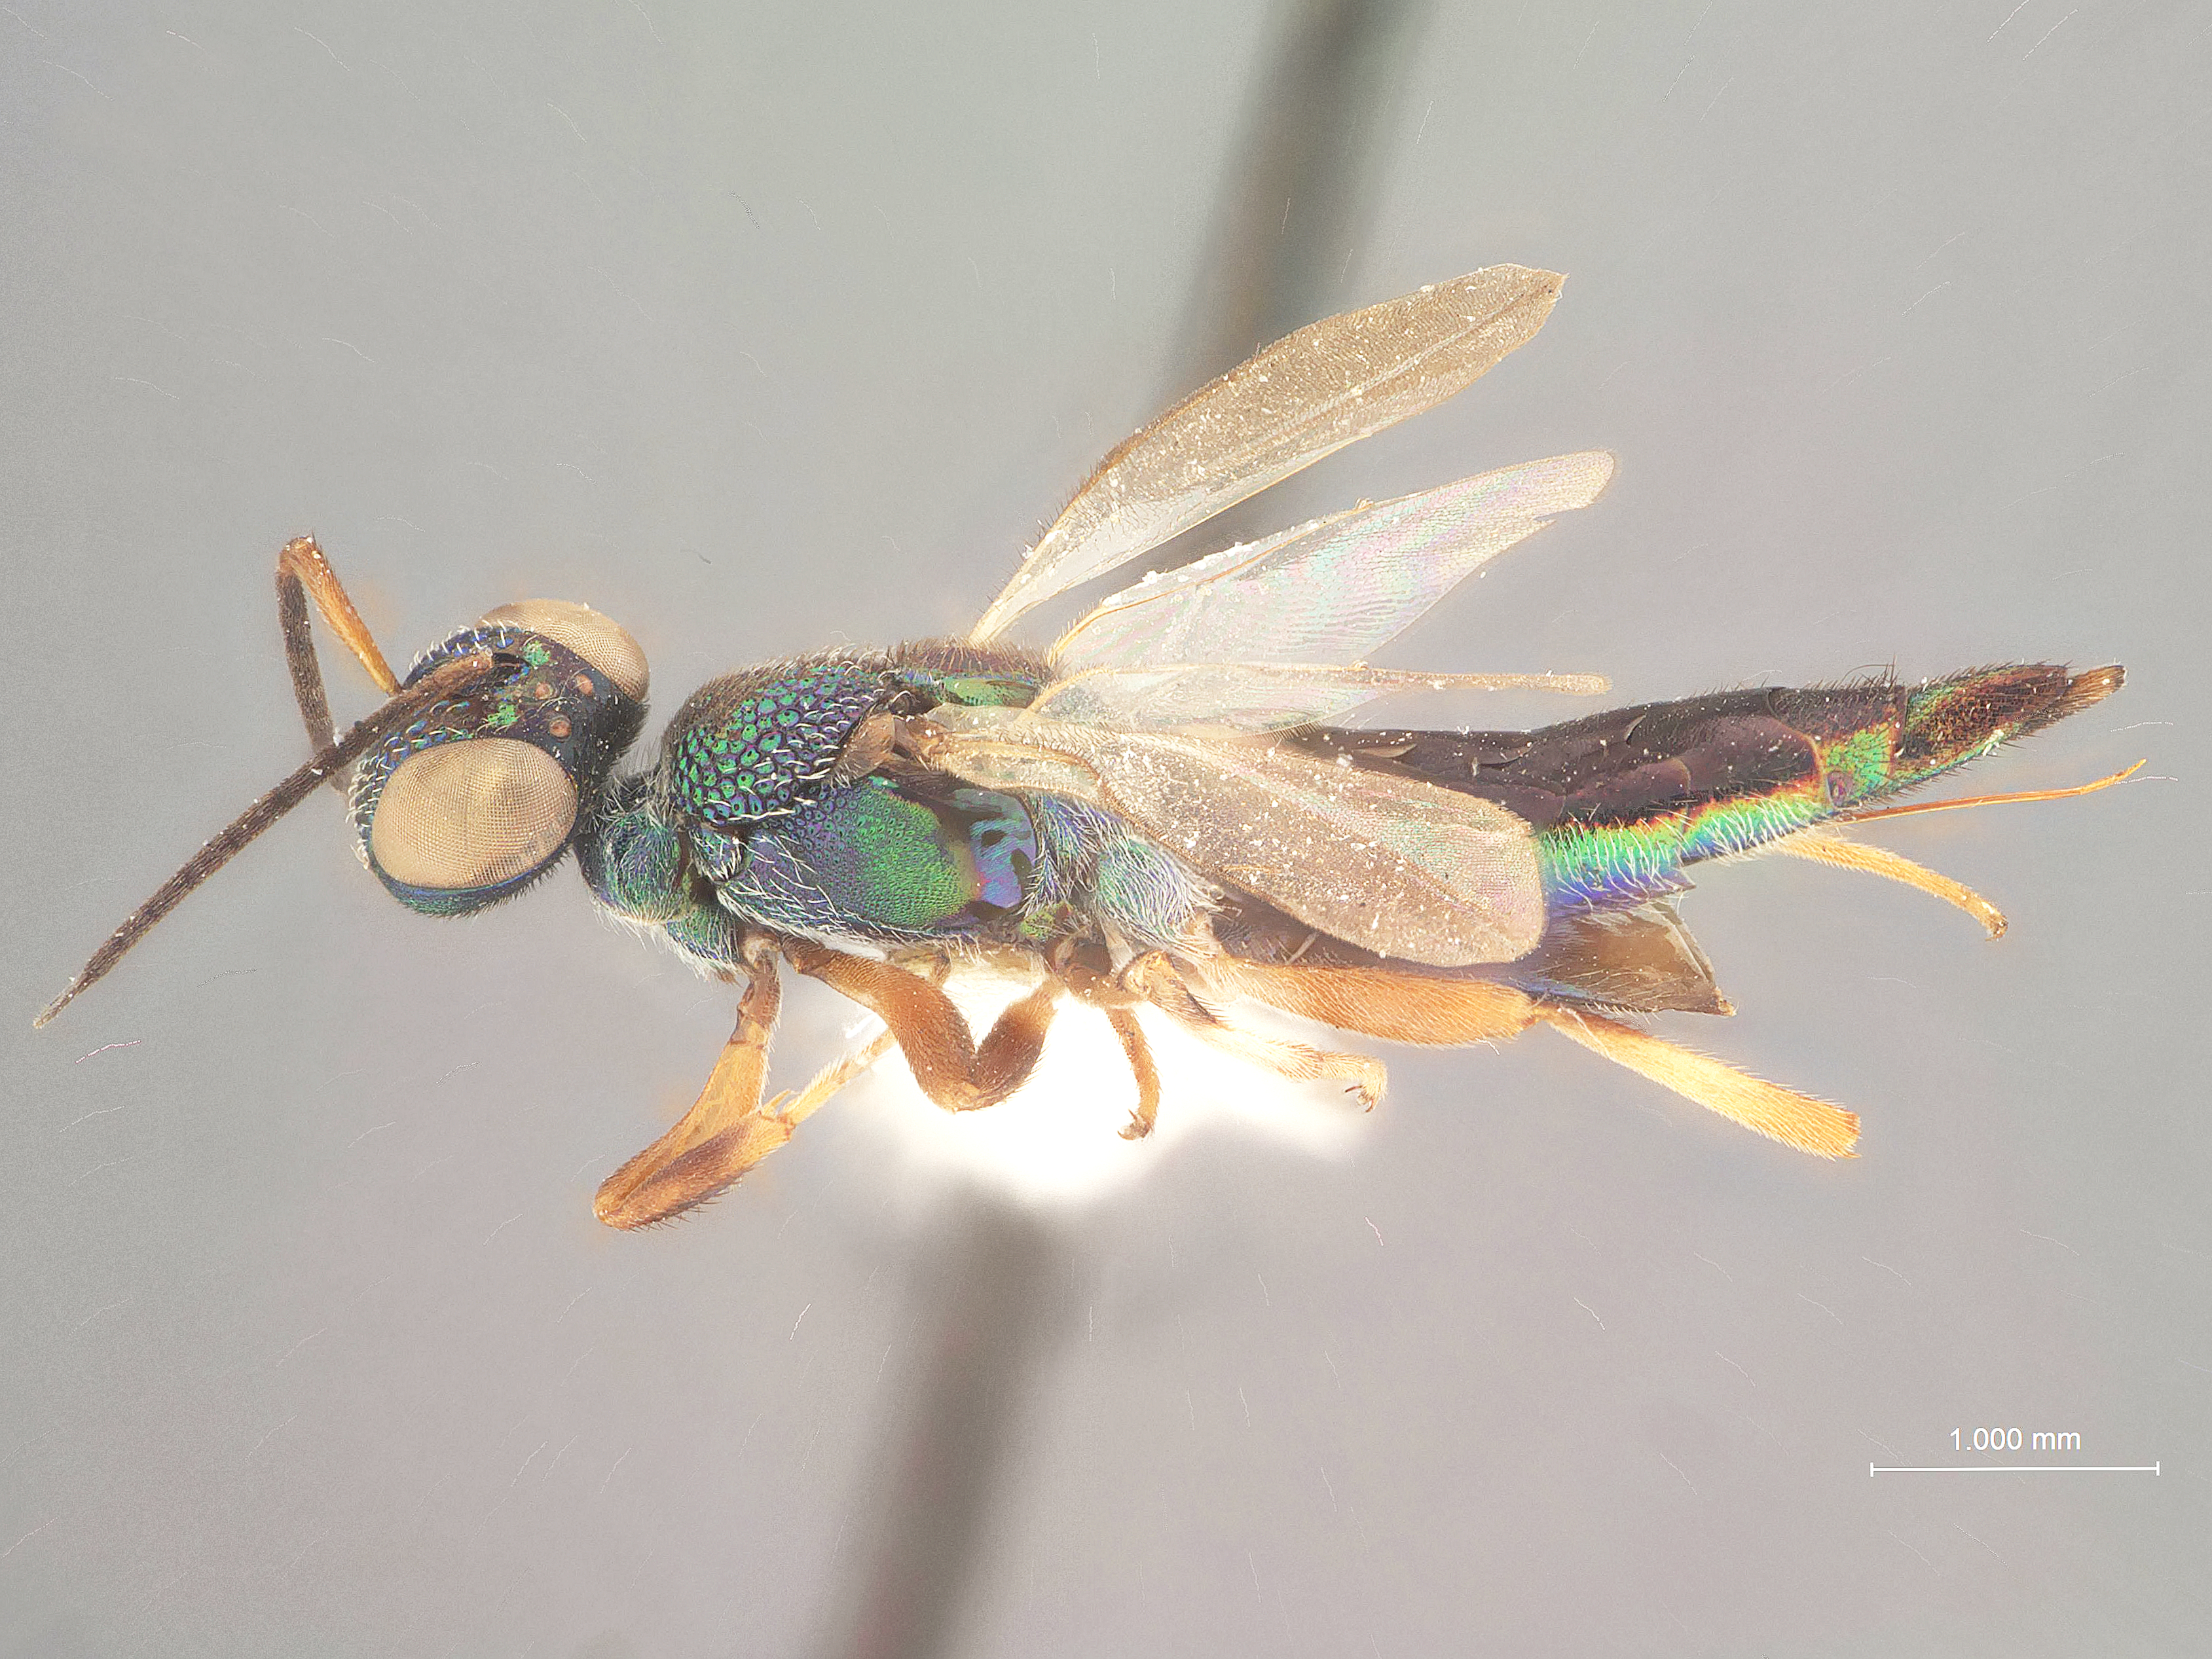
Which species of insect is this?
Balcha laciniosa
